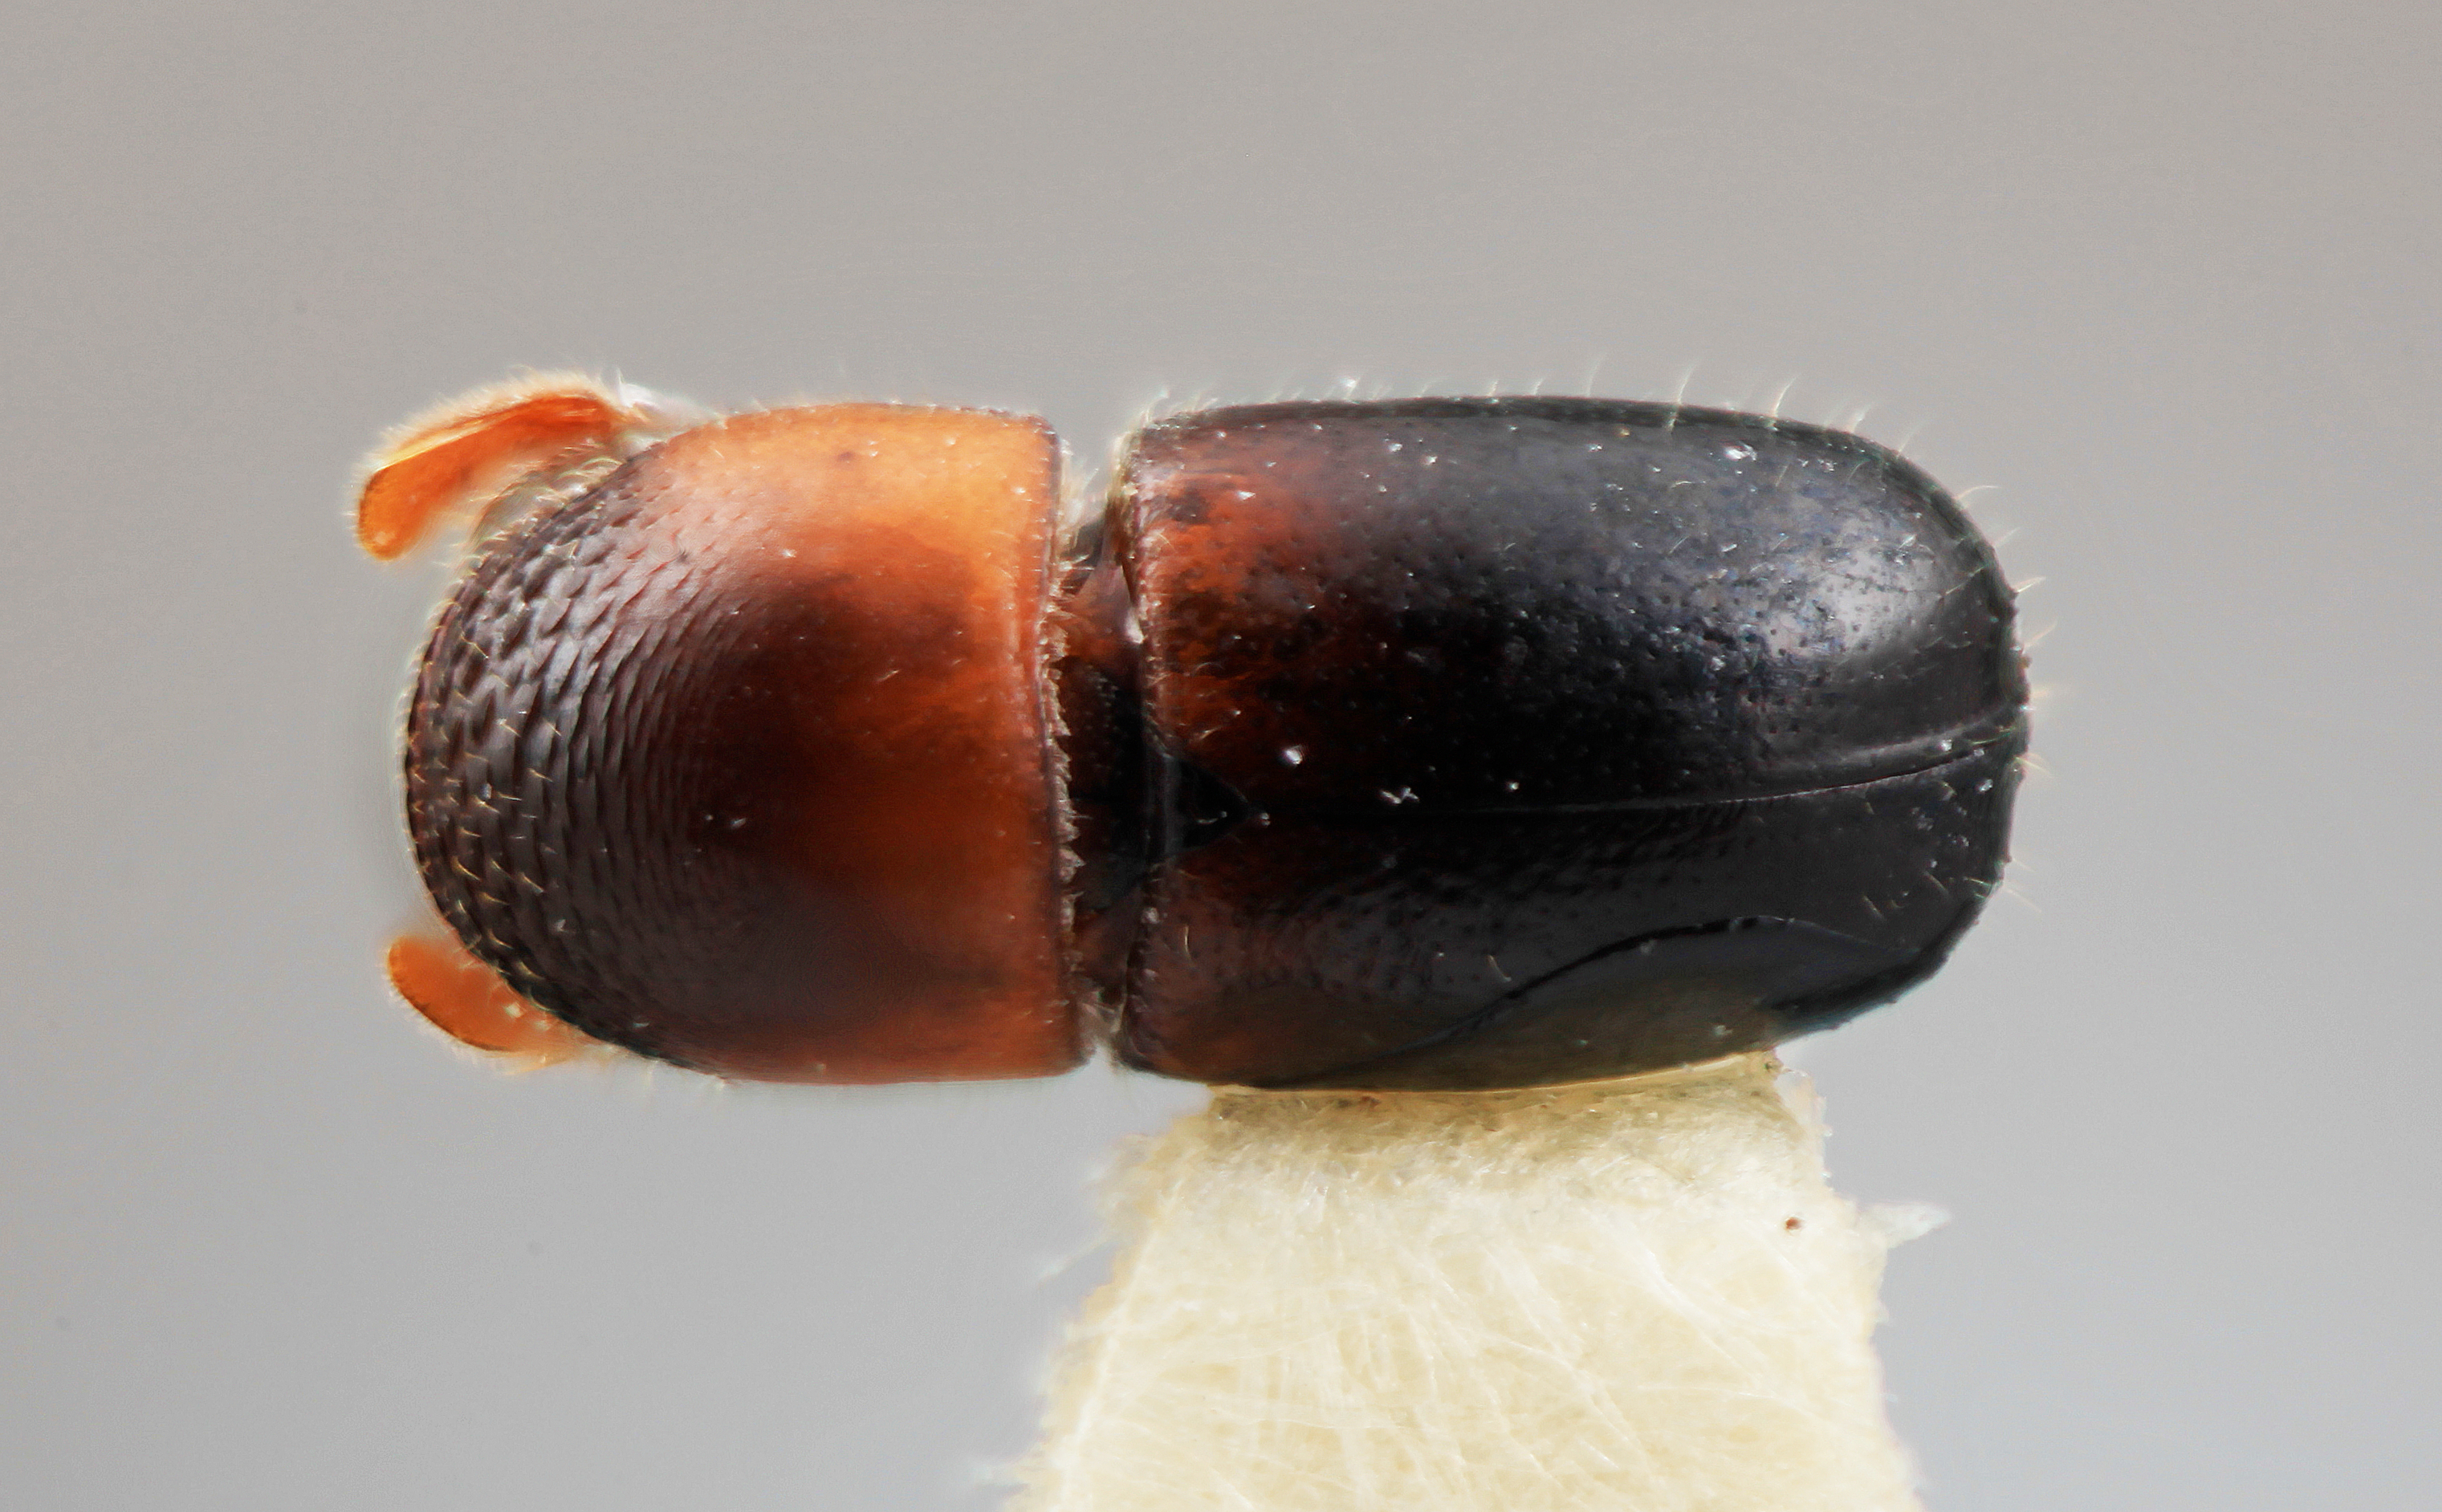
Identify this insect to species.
Corthylus noguerai
